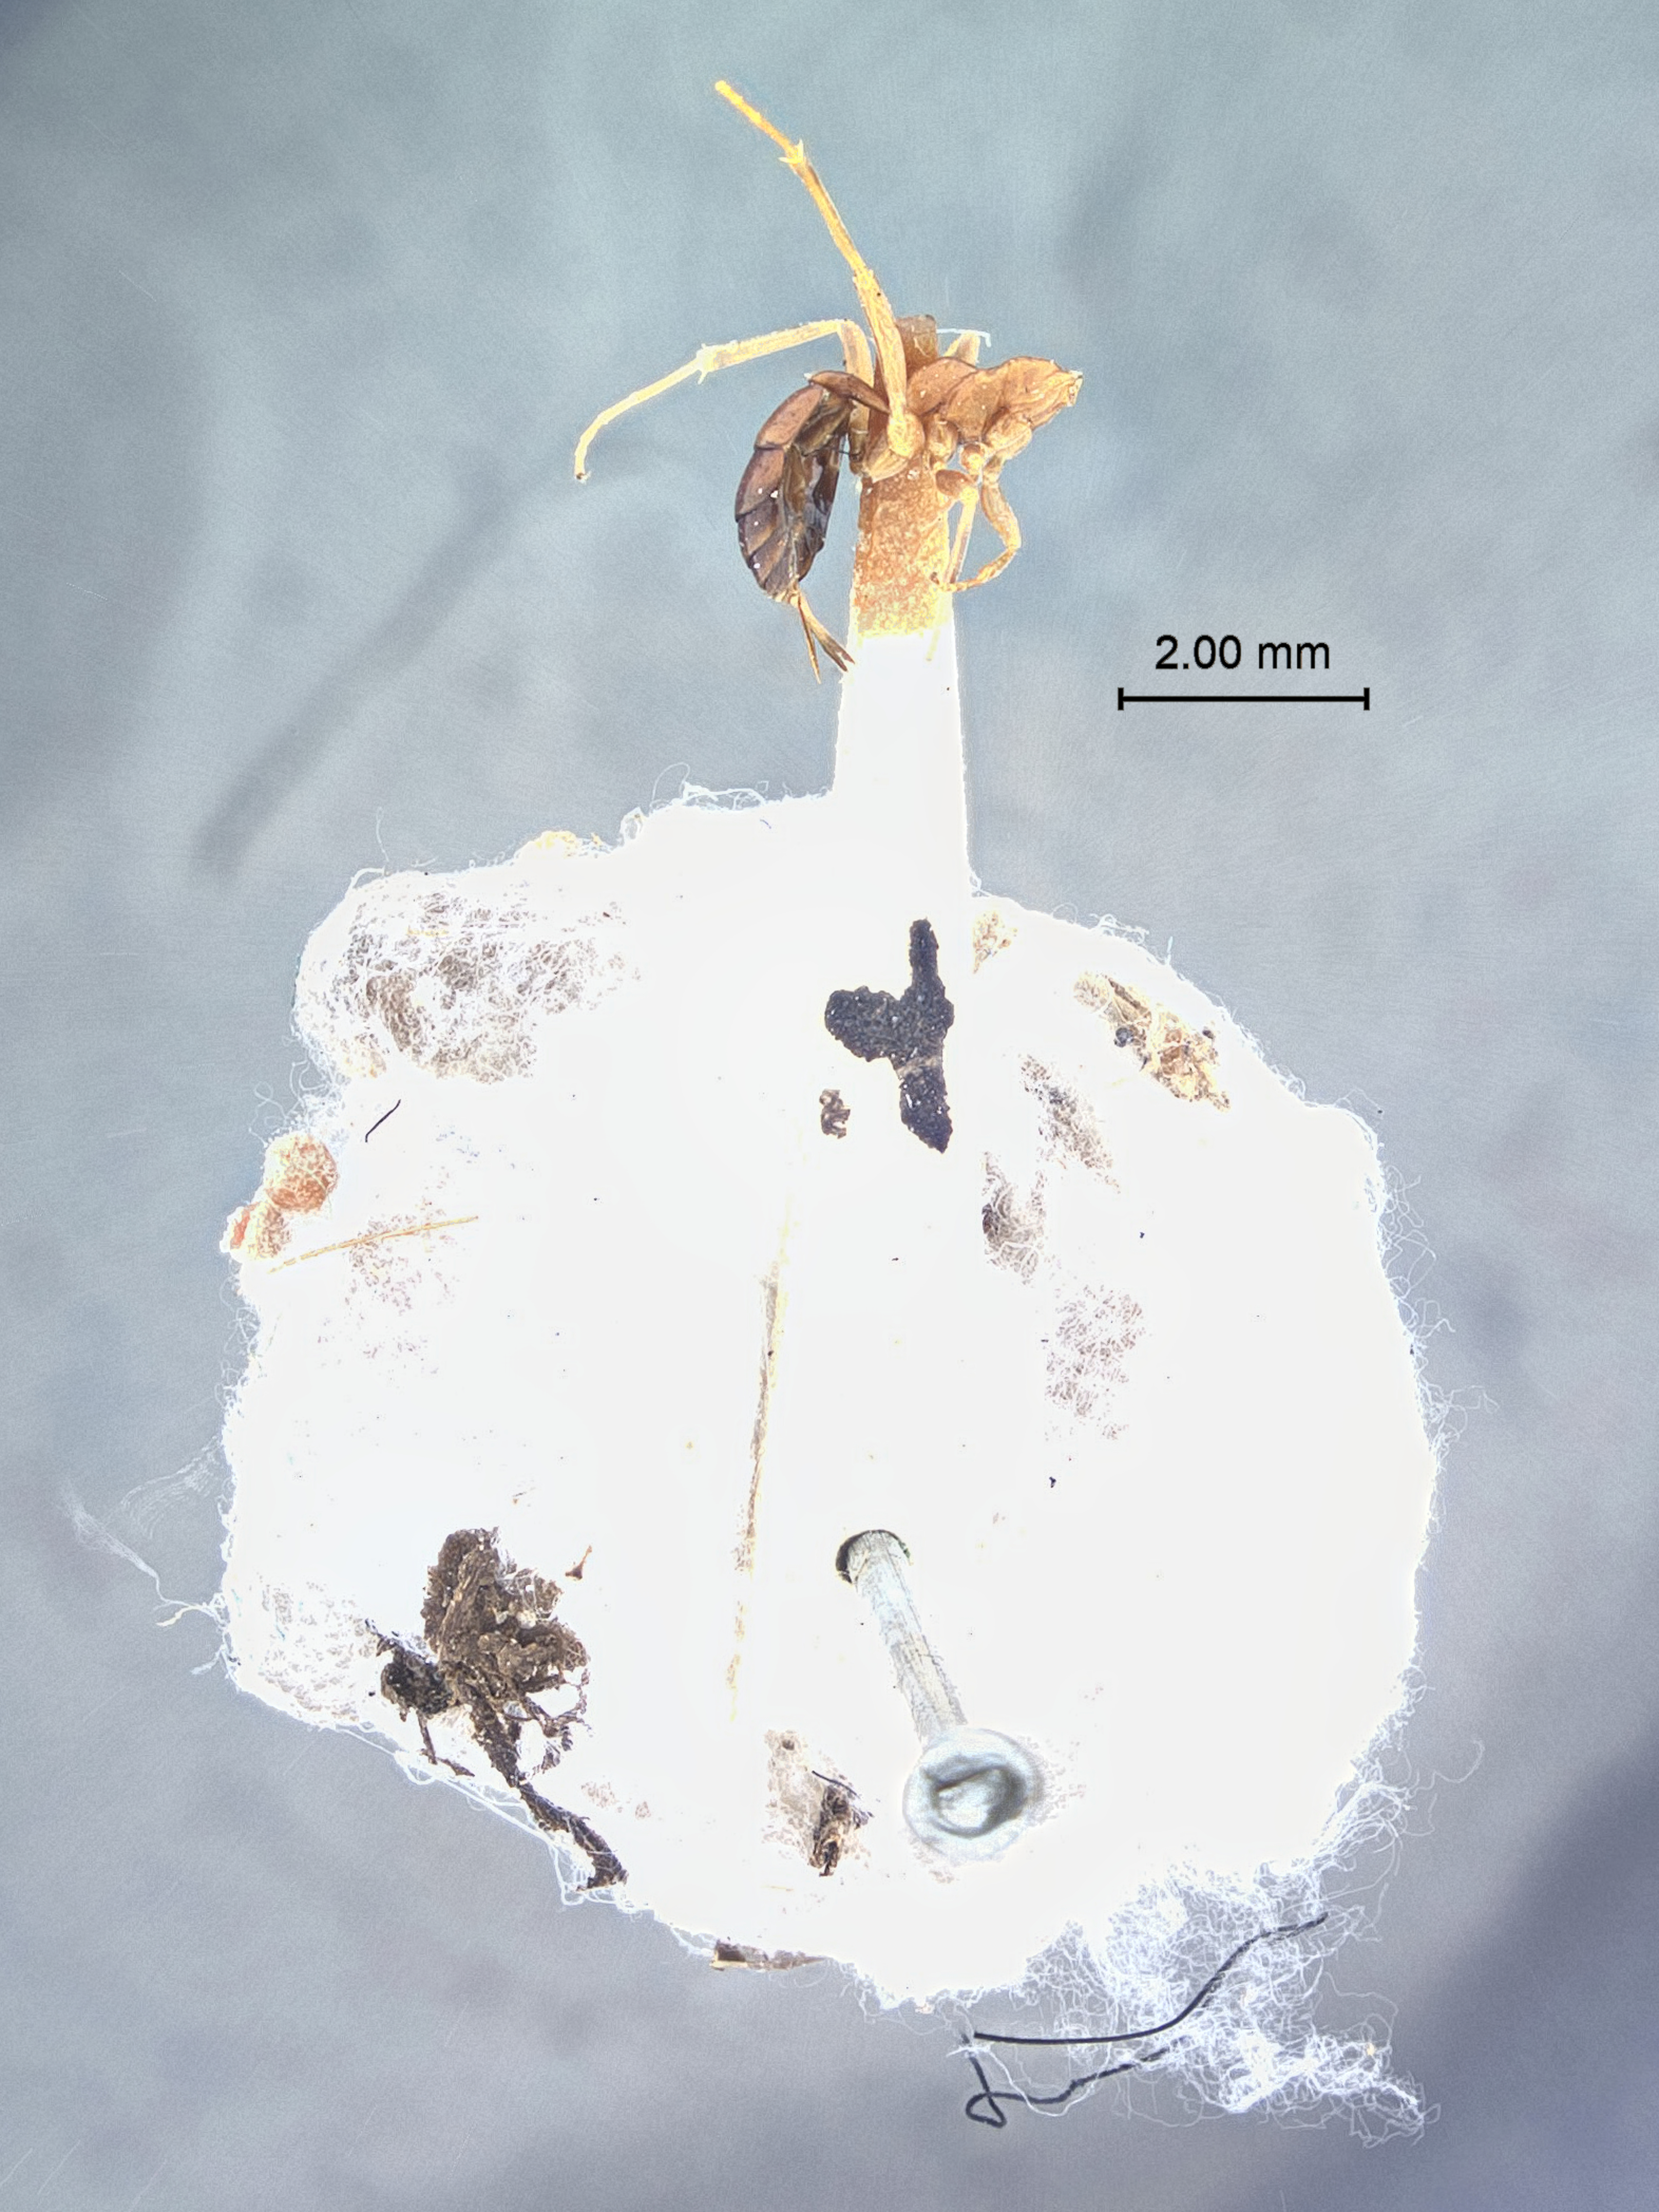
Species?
Pezomachus similis
